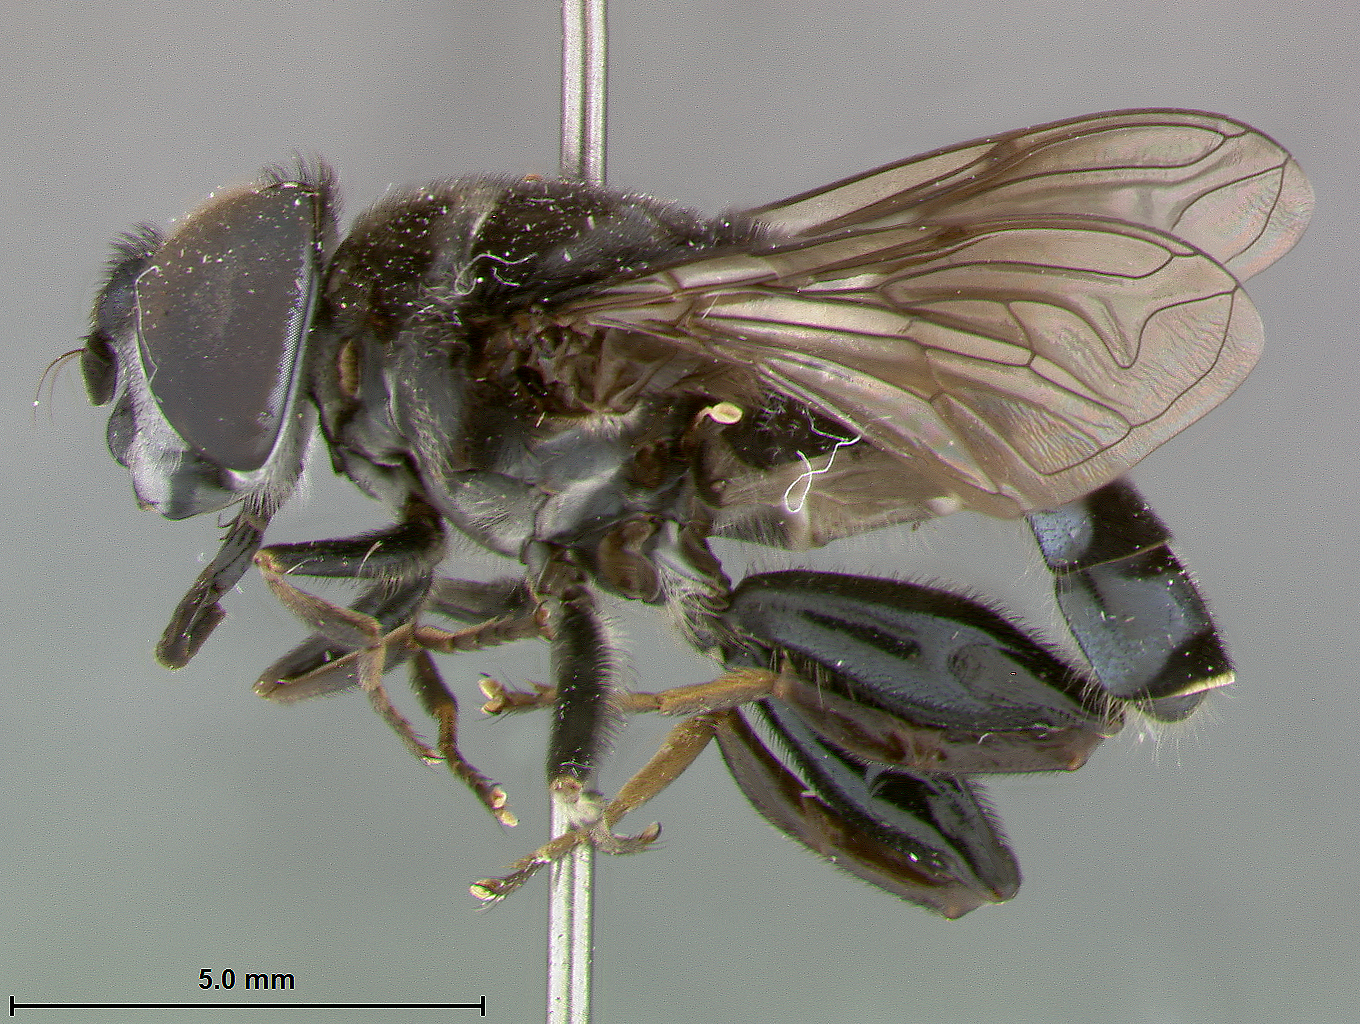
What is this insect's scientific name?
Palpada cordiformis
